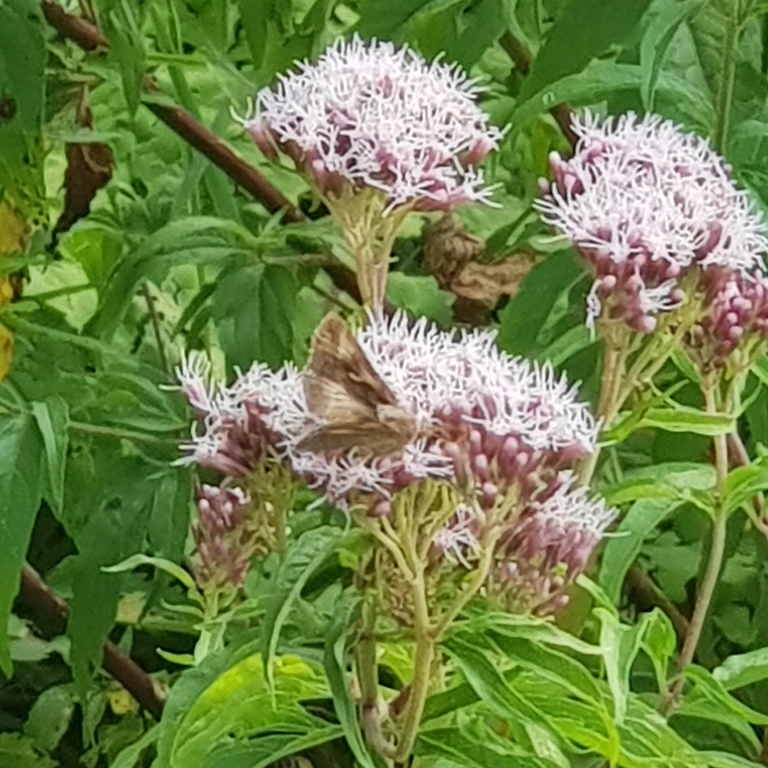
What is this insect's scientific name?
Autographa gamma
